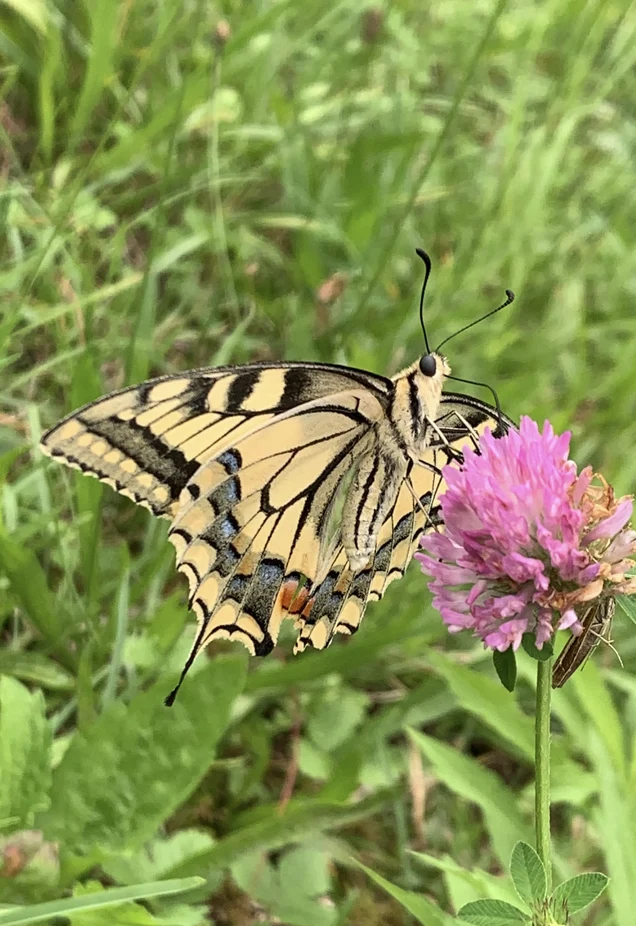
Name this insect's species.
Papilio machaon
